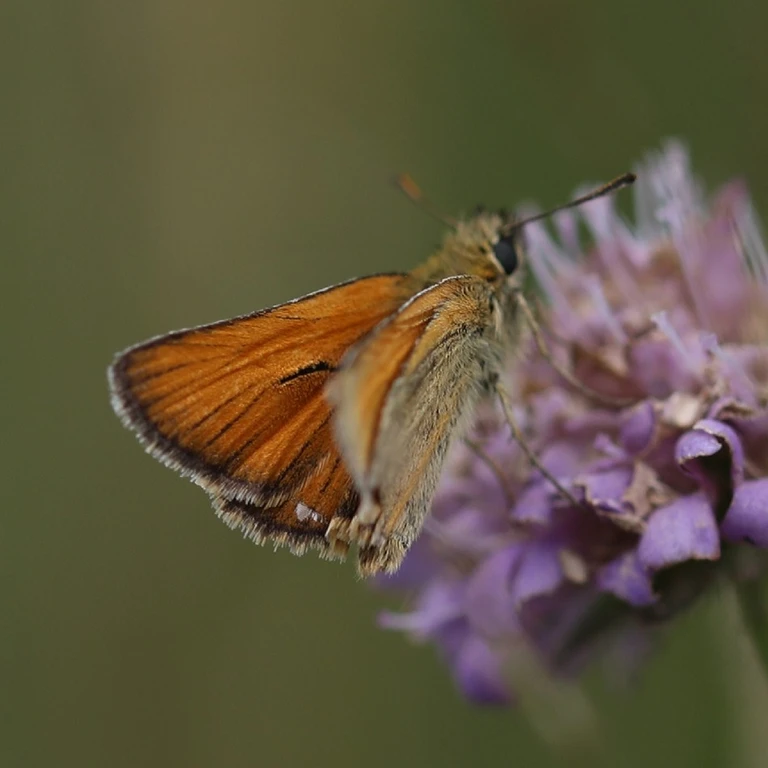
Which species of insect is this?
Thymelicus sylvestris
